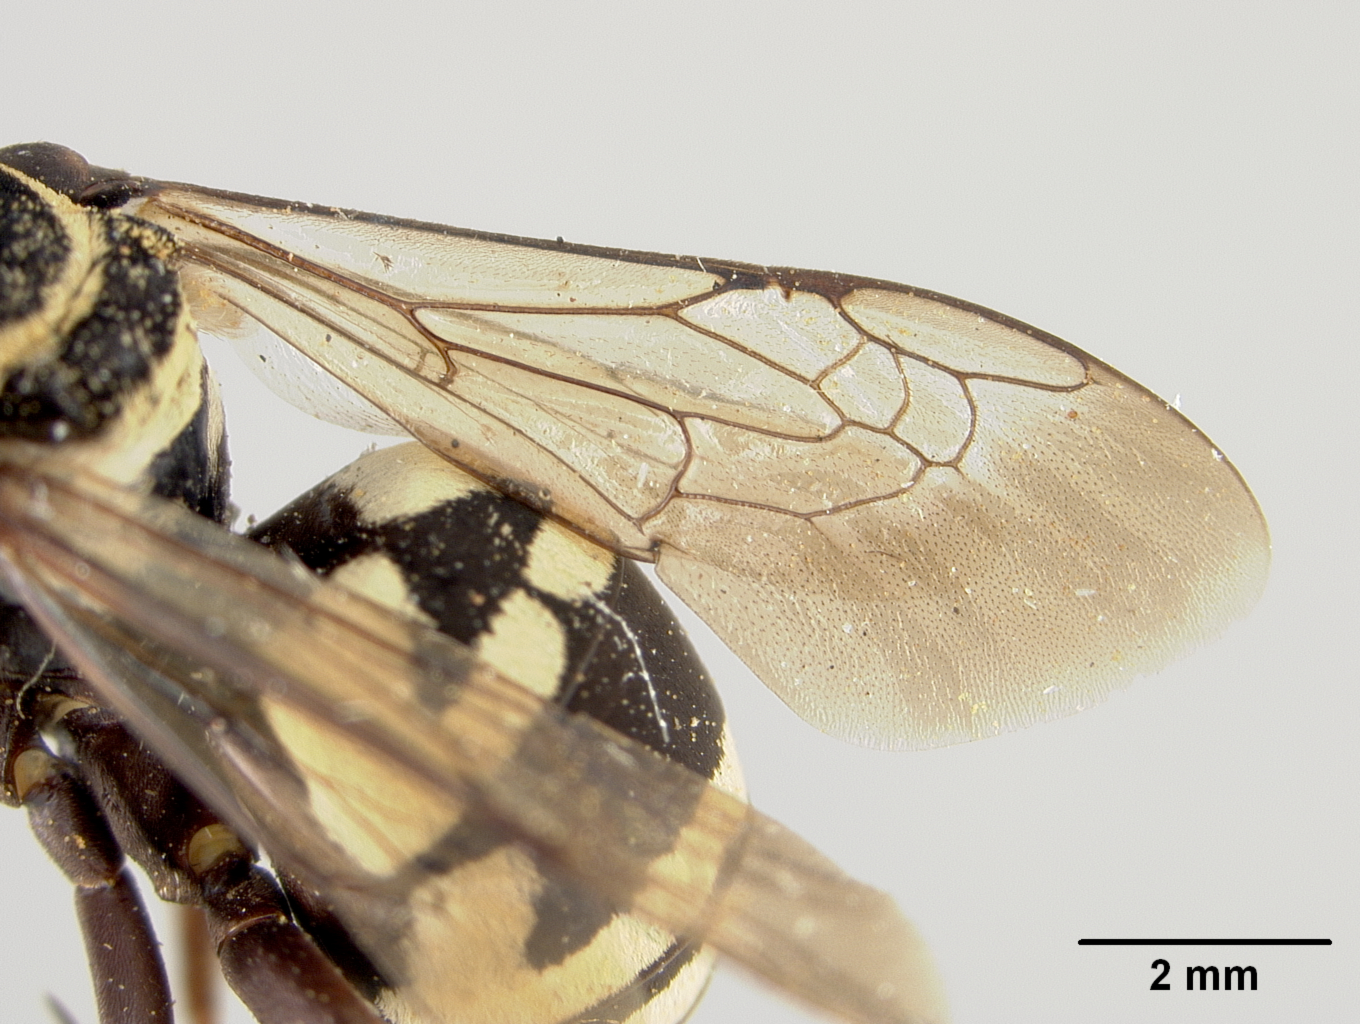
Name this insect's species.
Epeolus remigatus
